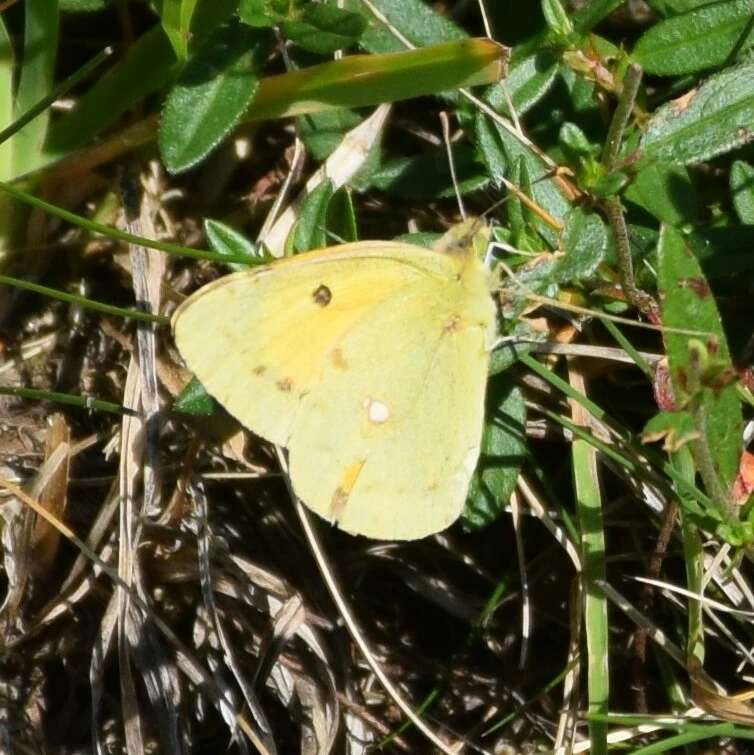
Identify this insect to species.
Colias croceus
